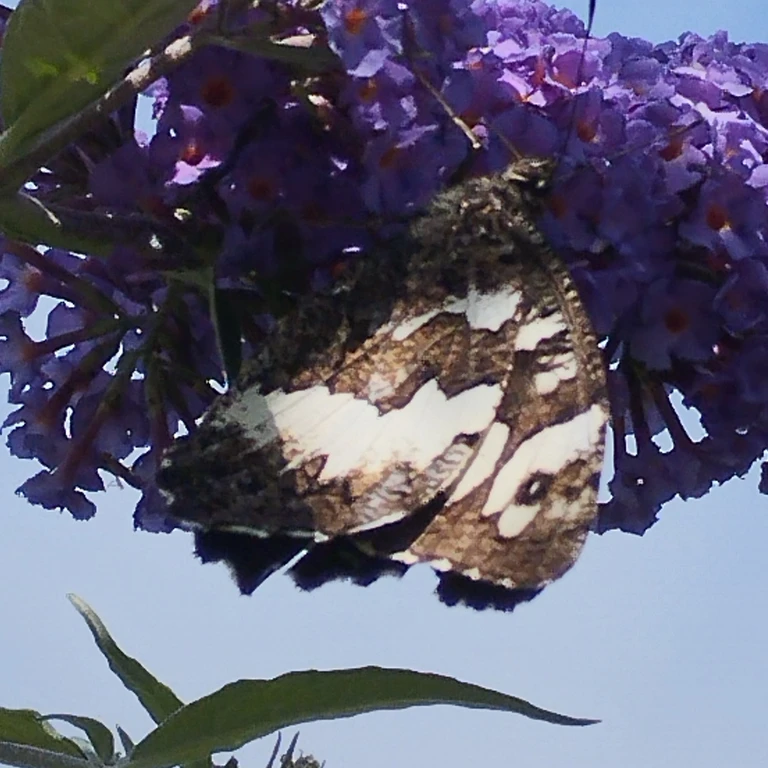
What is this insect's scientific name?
Brintesia circe
